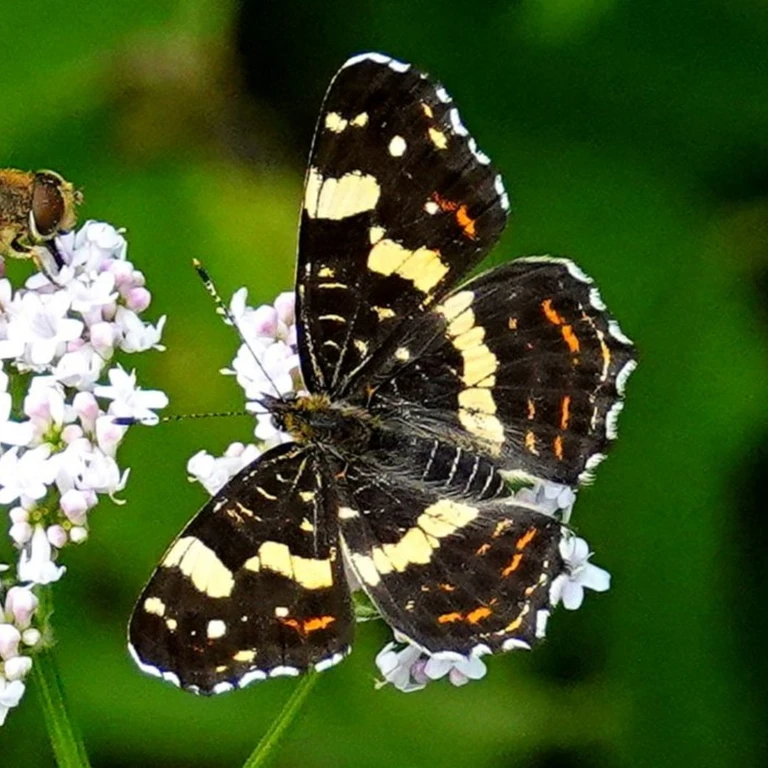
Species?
Araschnia levana
